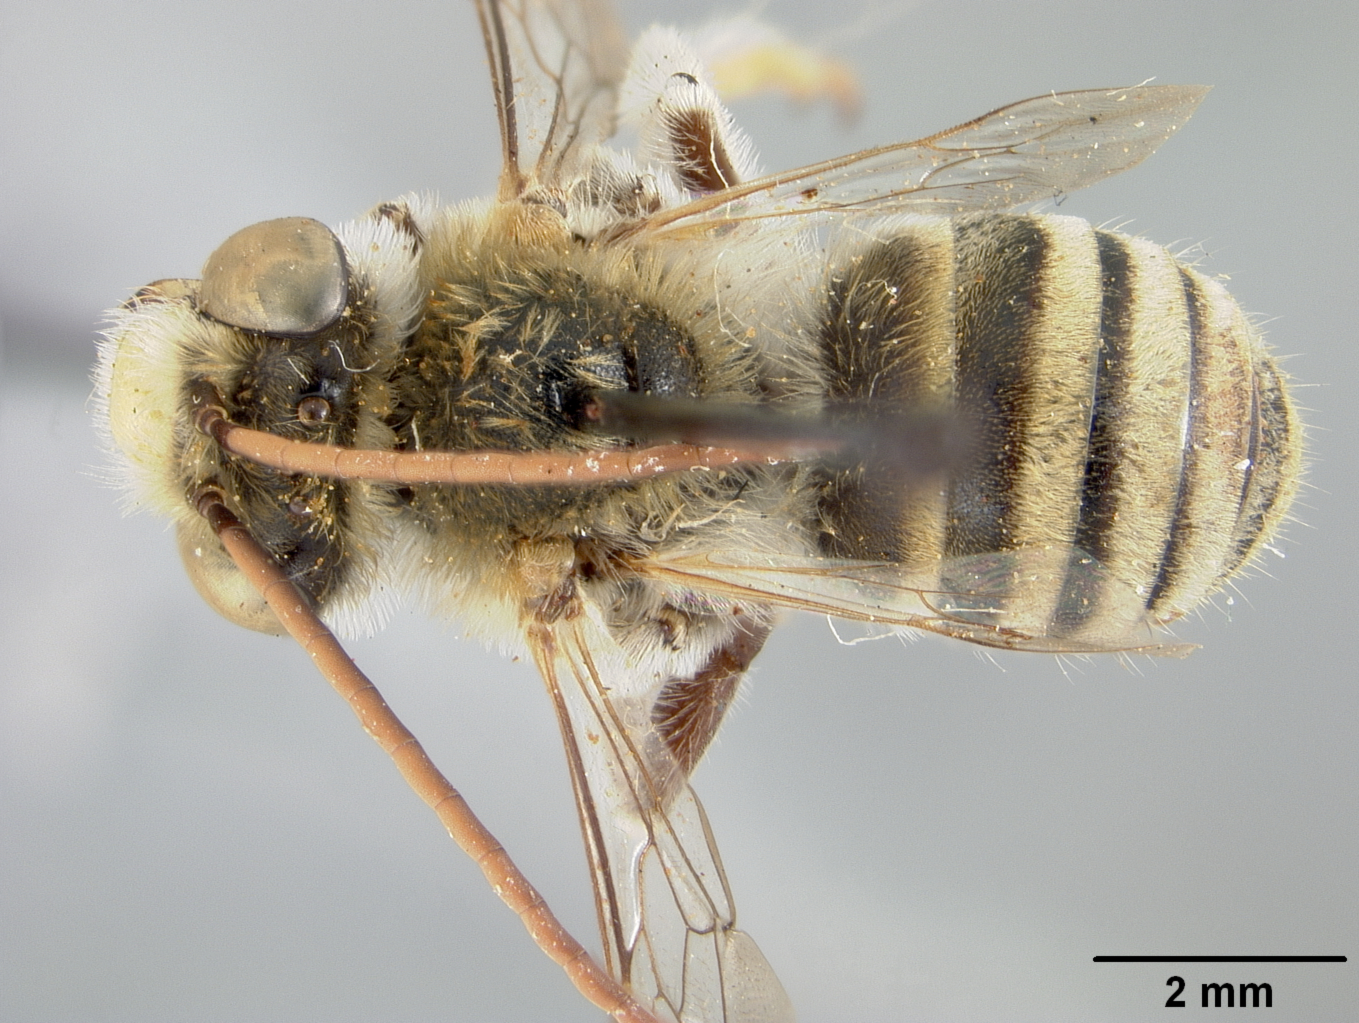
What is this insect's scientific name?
Tetralonia kohatensis
